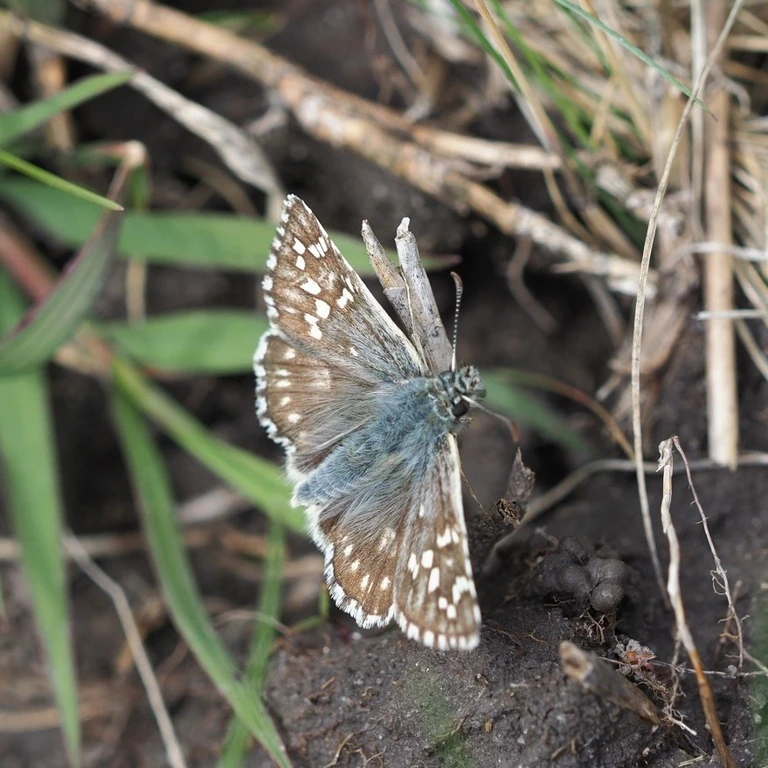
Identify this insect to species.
Pyrgus carthami (also Pyrgus fritillarius)
